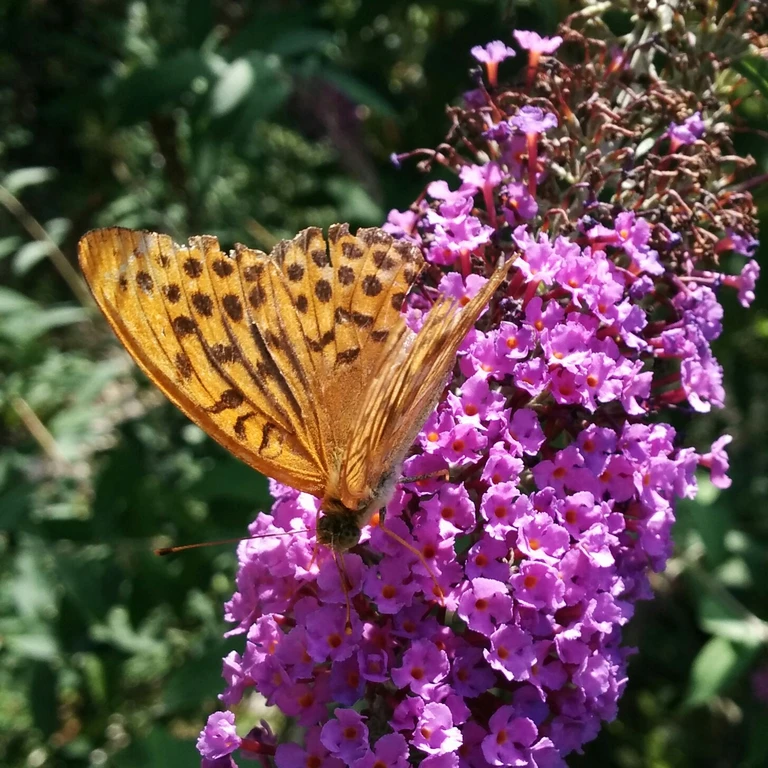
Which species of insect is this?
Argynnis paphia
